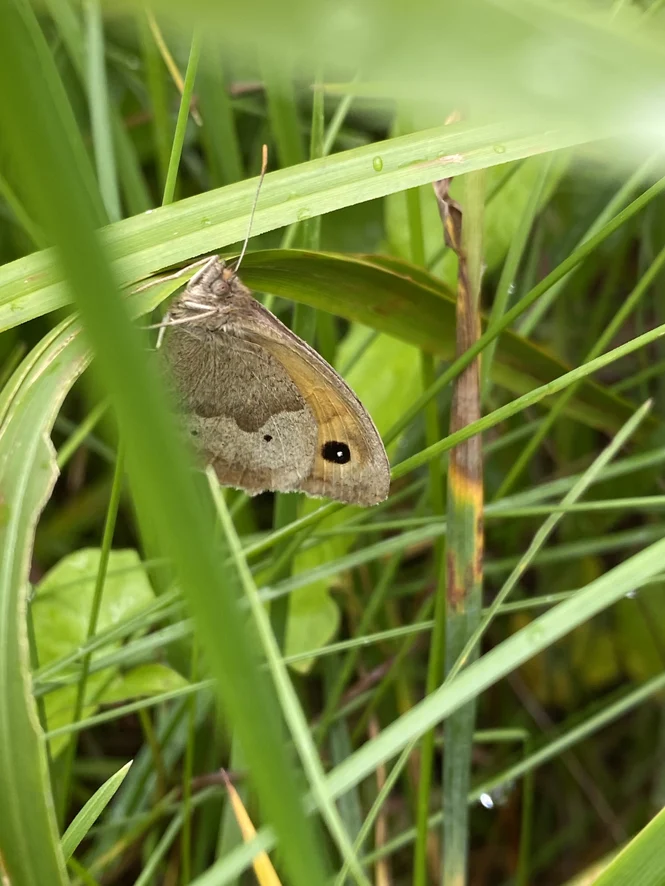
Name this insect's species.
Maniola jurtina
